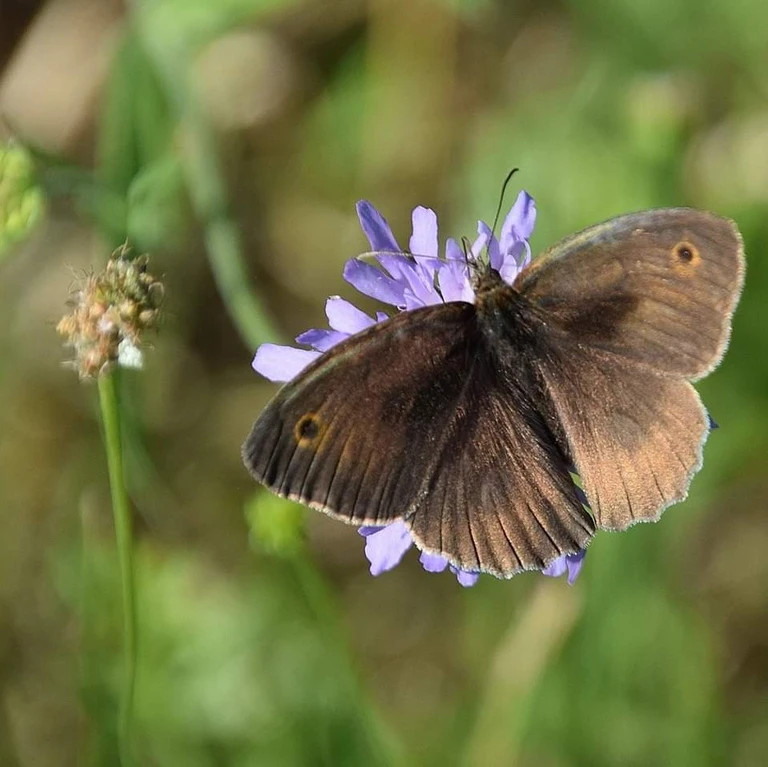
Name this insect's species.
Maniola jurtina
